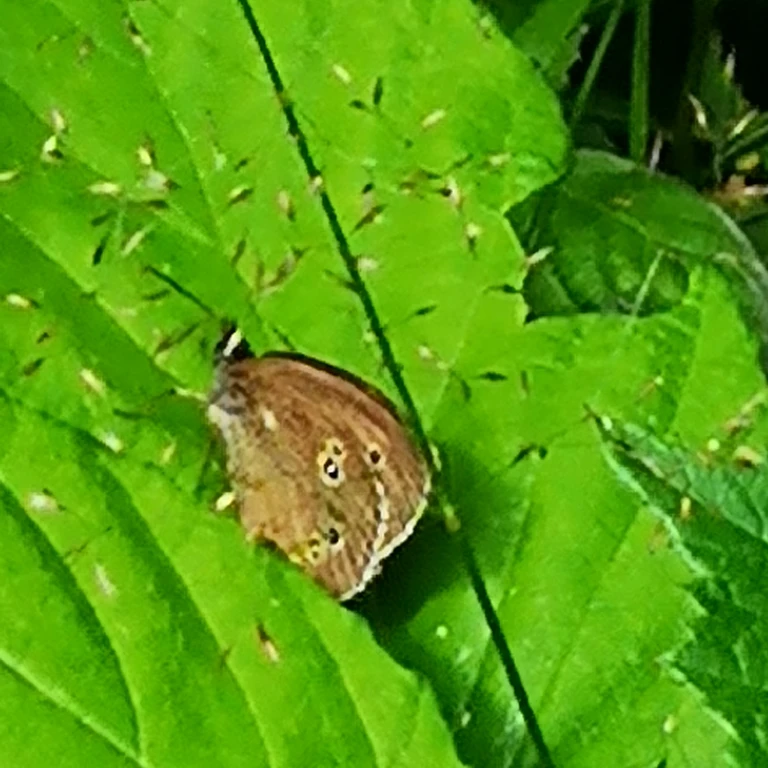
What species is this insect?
Aphantopus hyperantus
